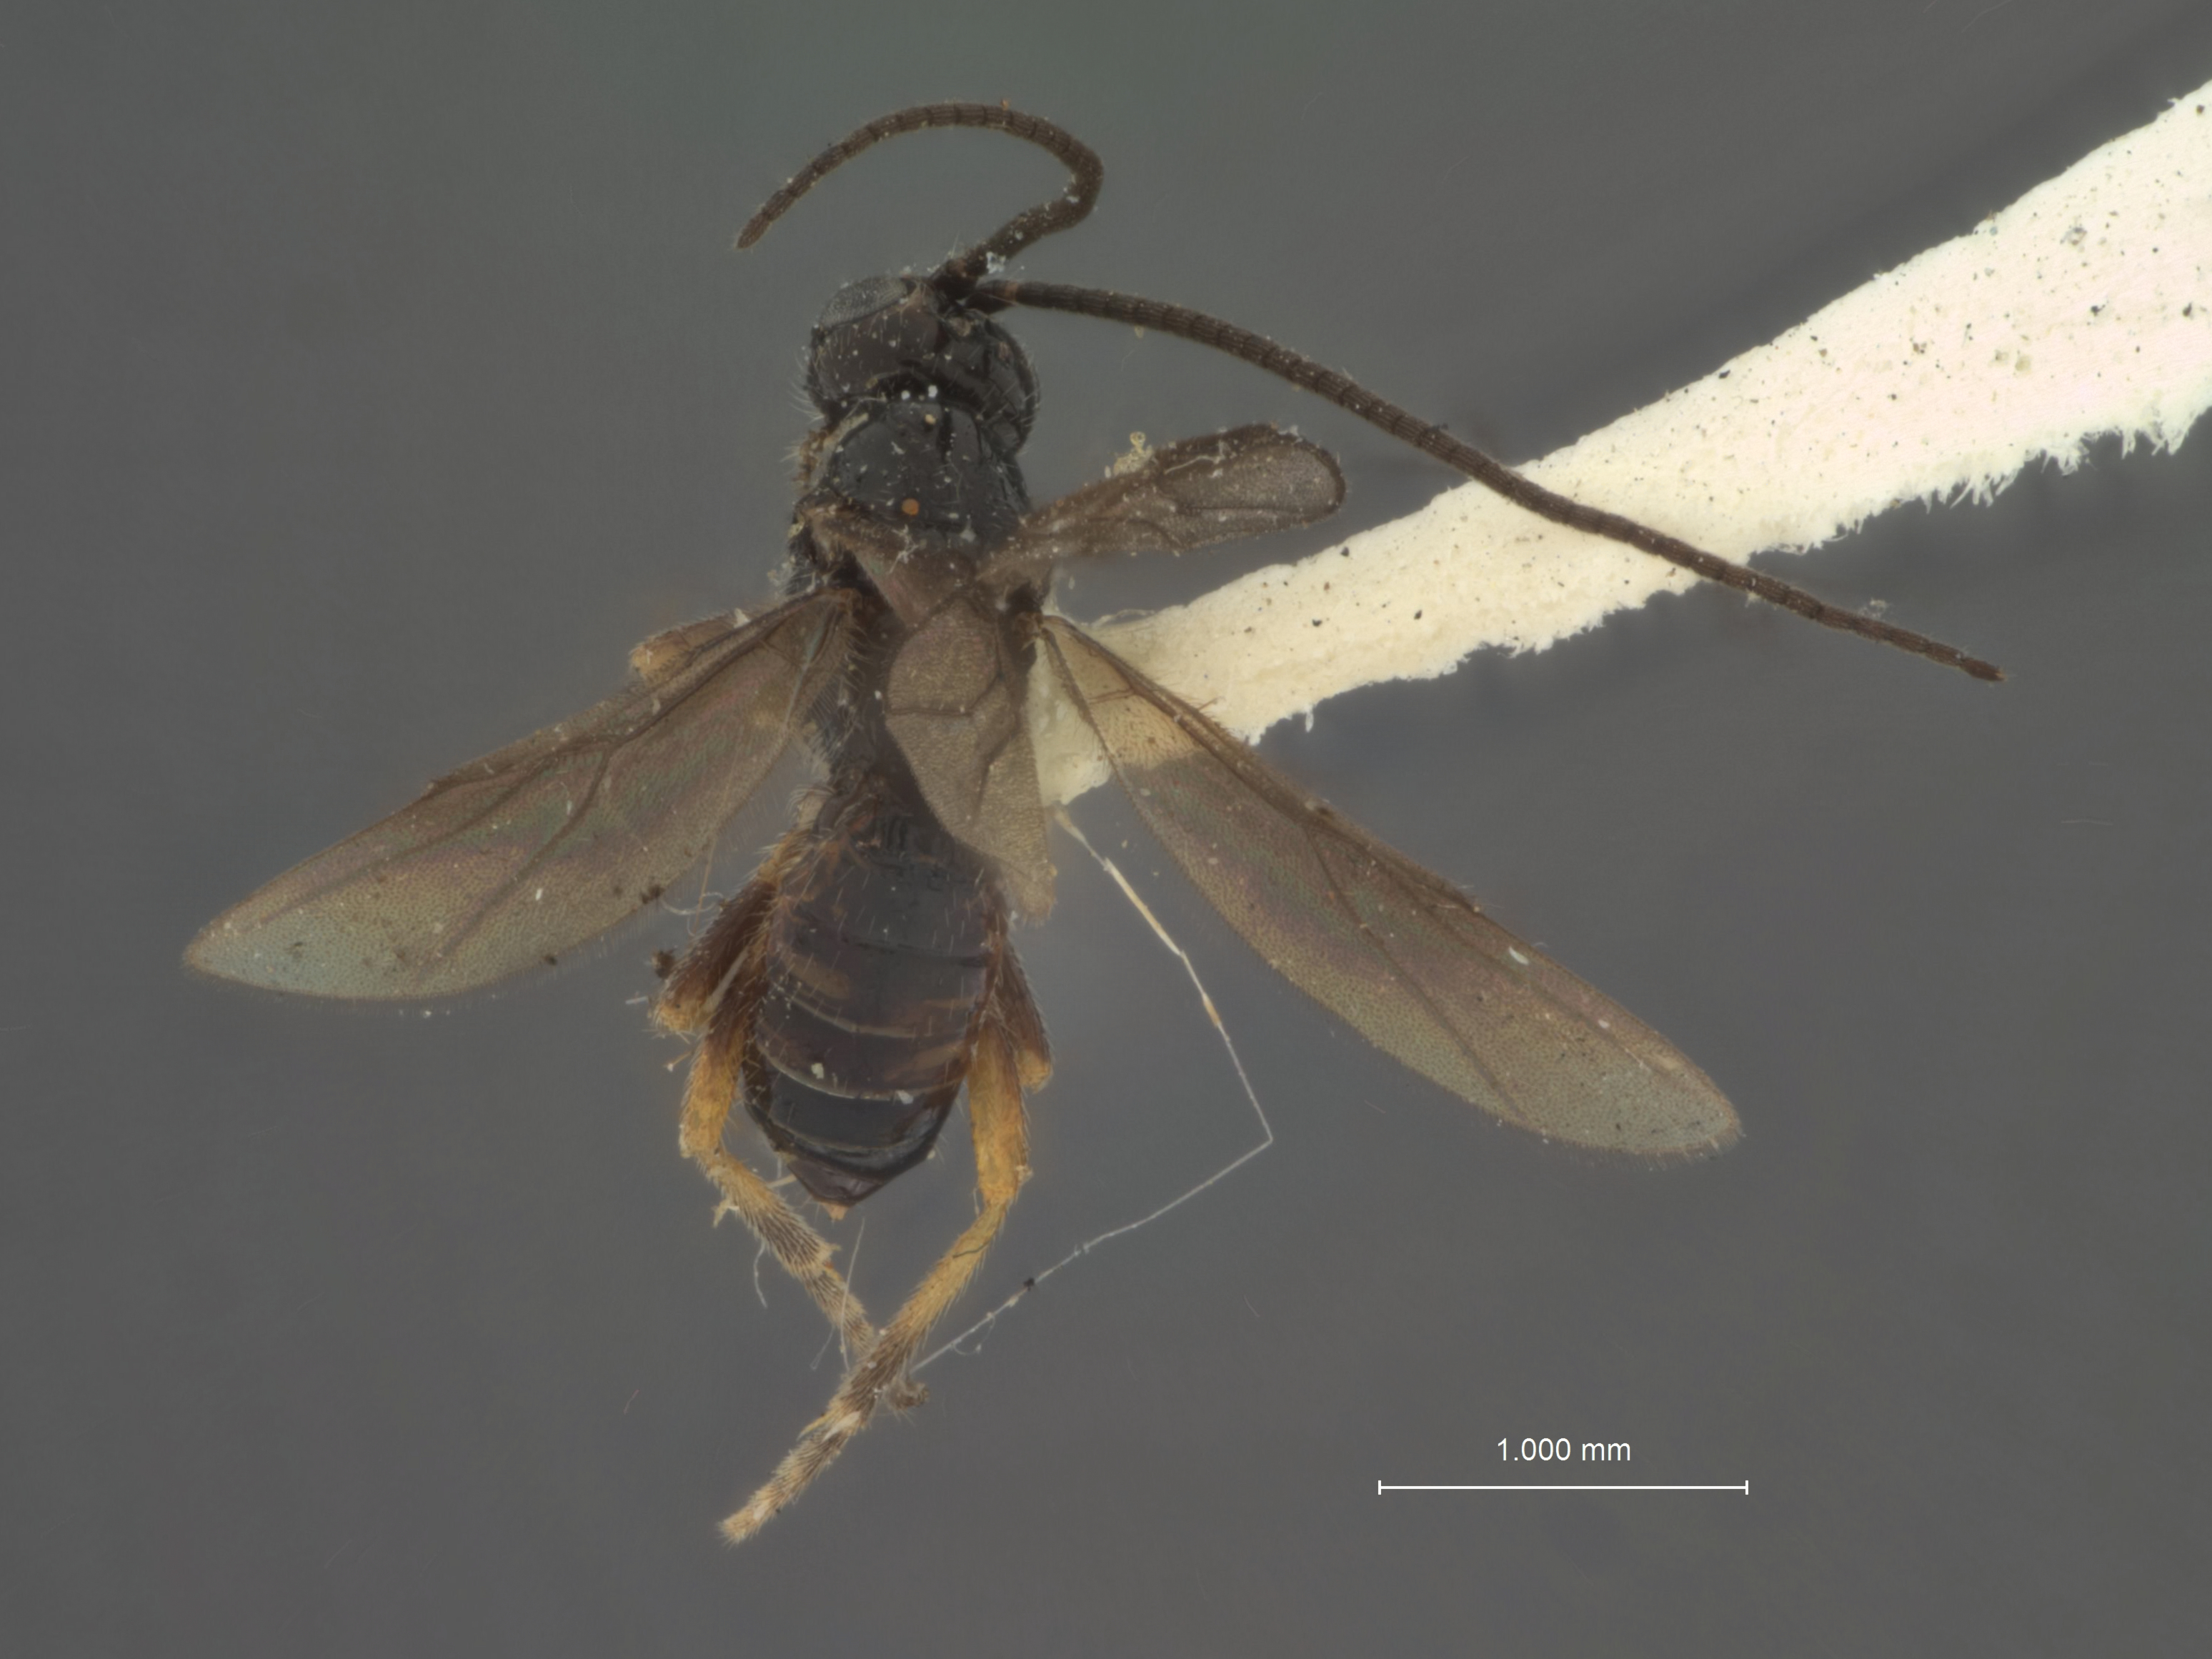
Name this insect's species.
Microbracon wawequa
